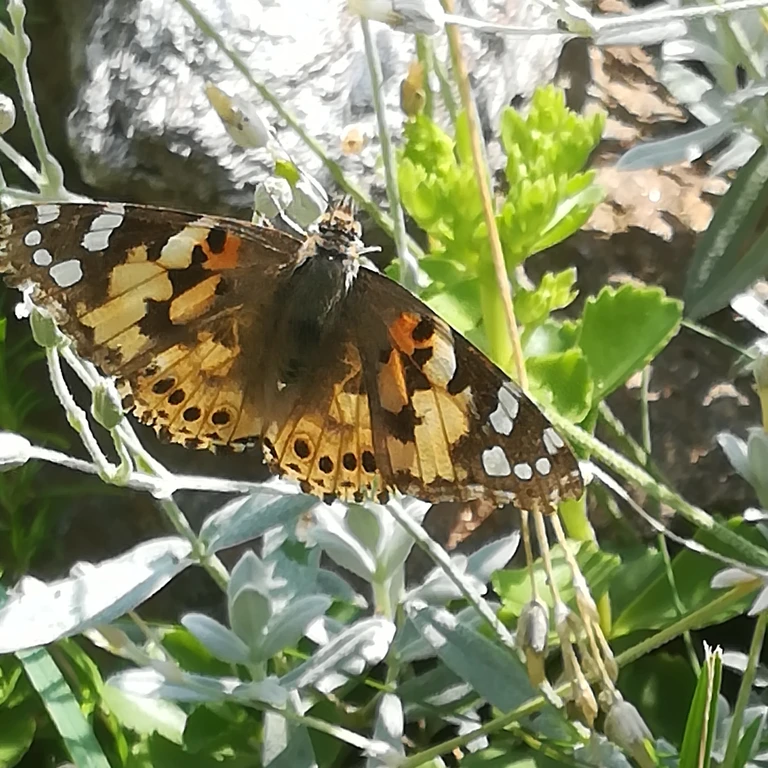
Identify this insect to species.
Vanessa cardui
